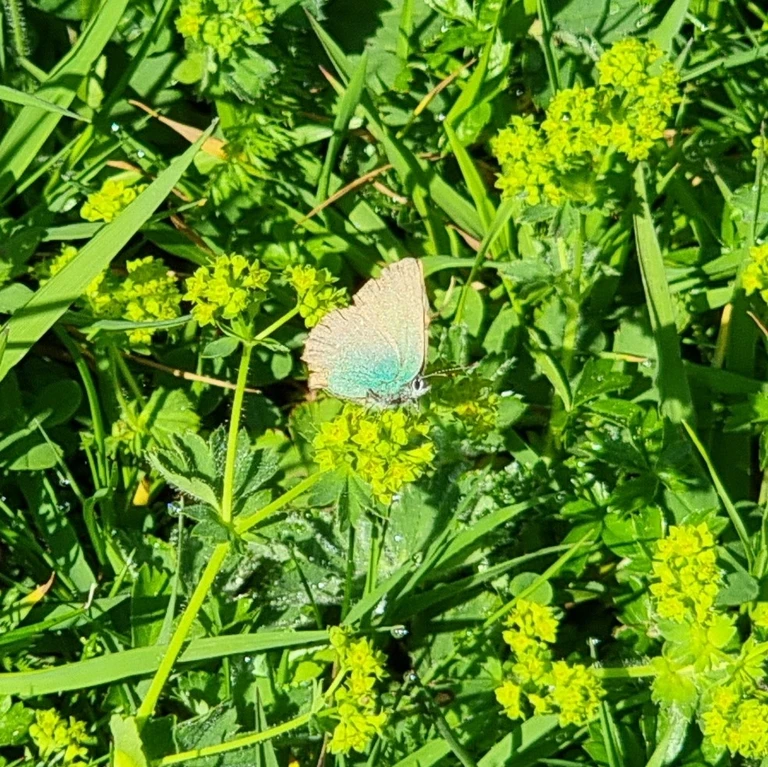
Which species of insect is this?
Callophrys rubi
